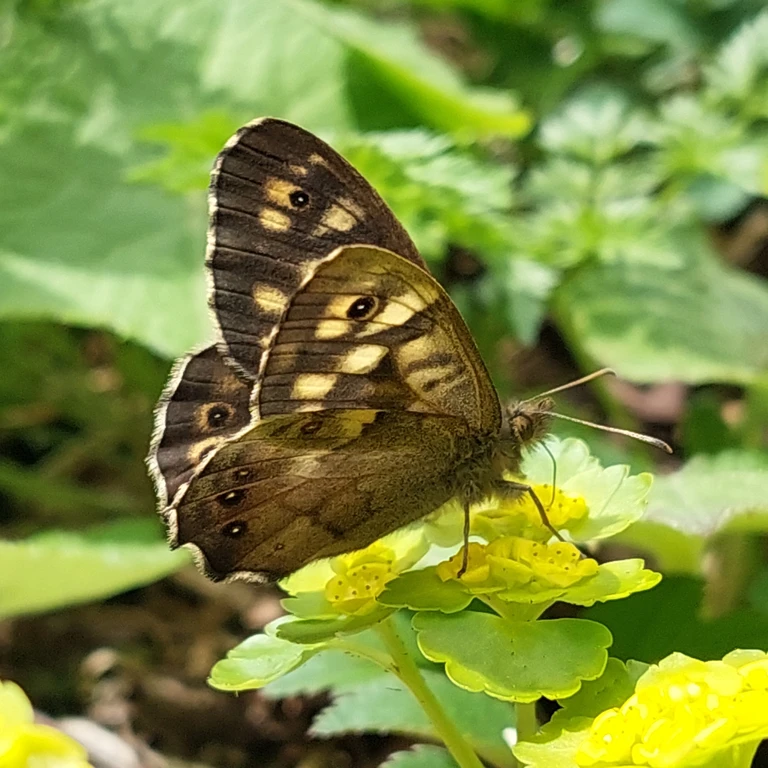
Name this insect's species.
Pararge aegeria
